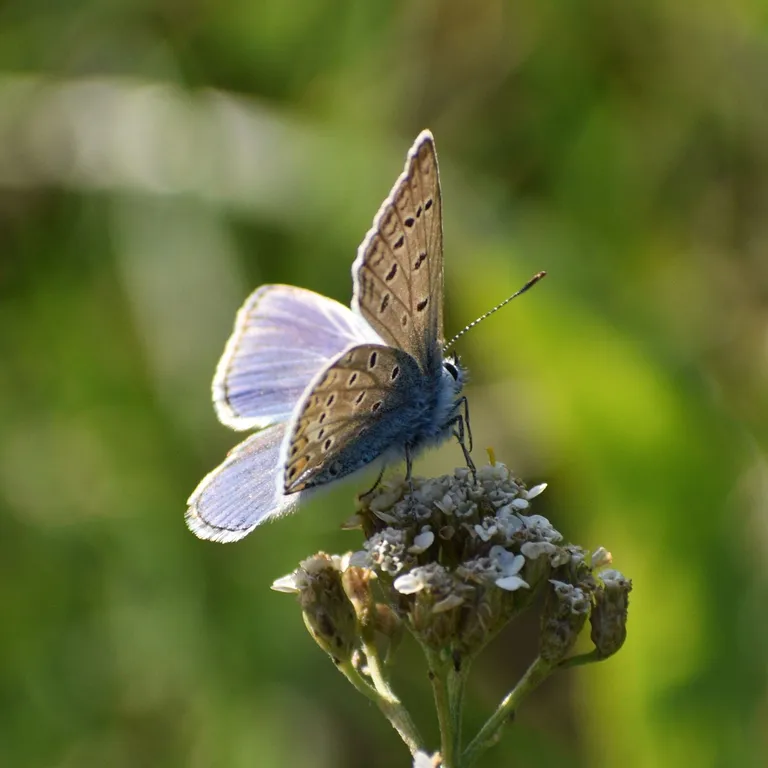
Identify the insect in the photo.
Polyommatus icarus
